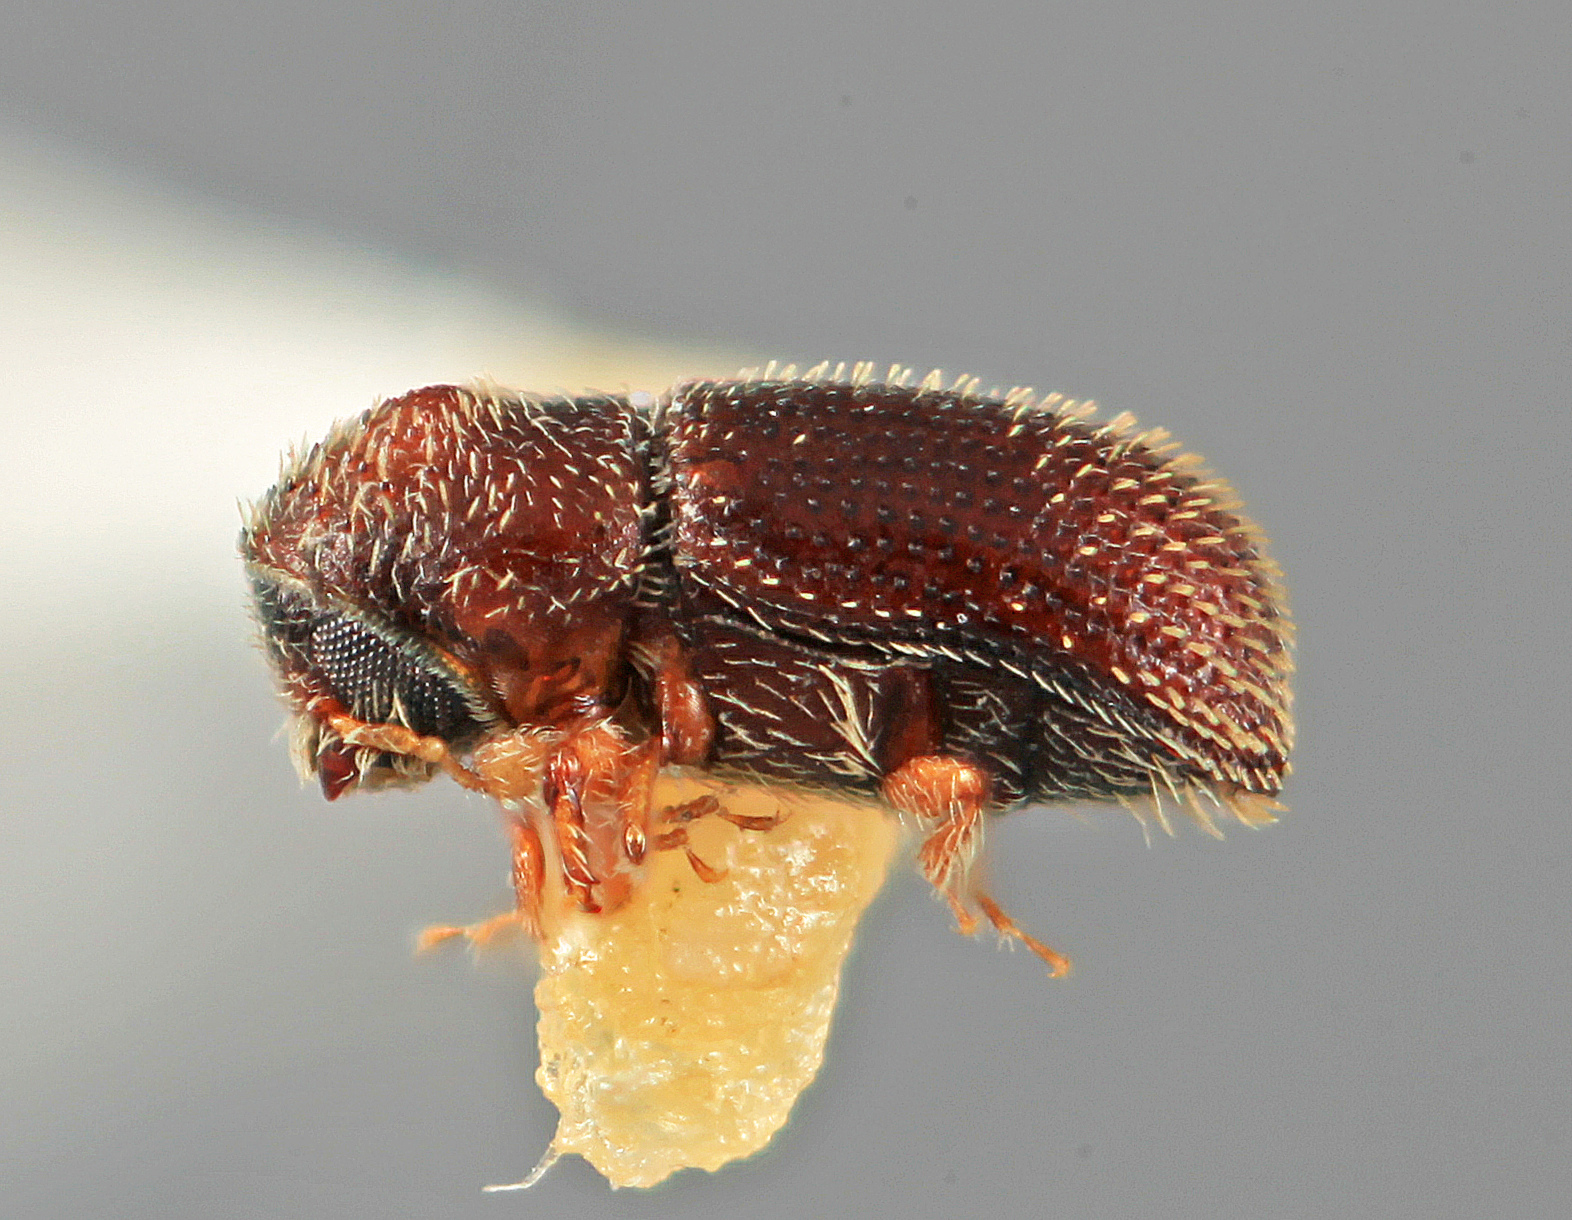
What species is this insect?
Cryptulocleptus mucronatus (also Thysanoes mucronatus)
